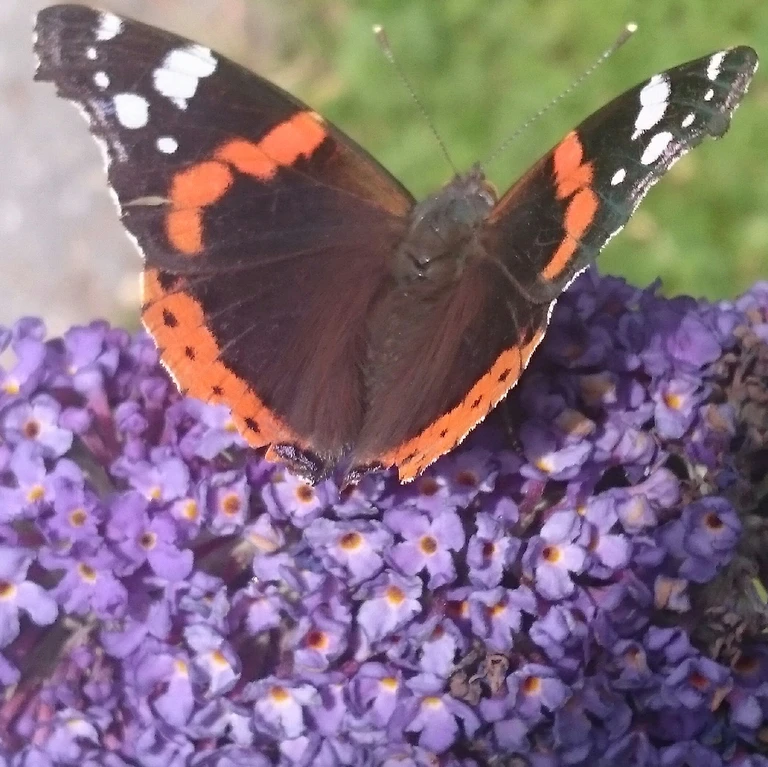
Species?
Vanessa atalanta
